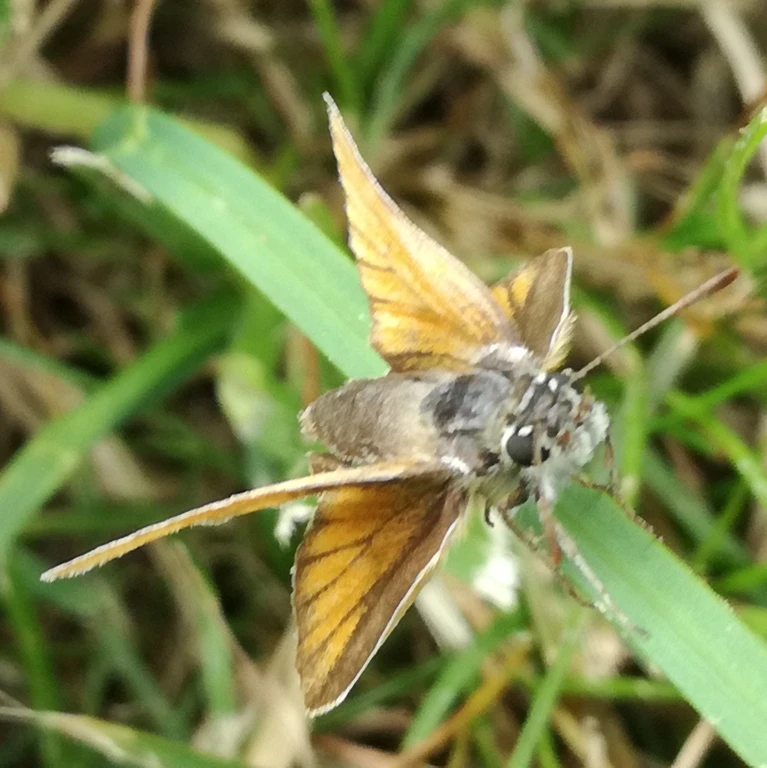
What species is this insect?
Thymelicus sylvestris
